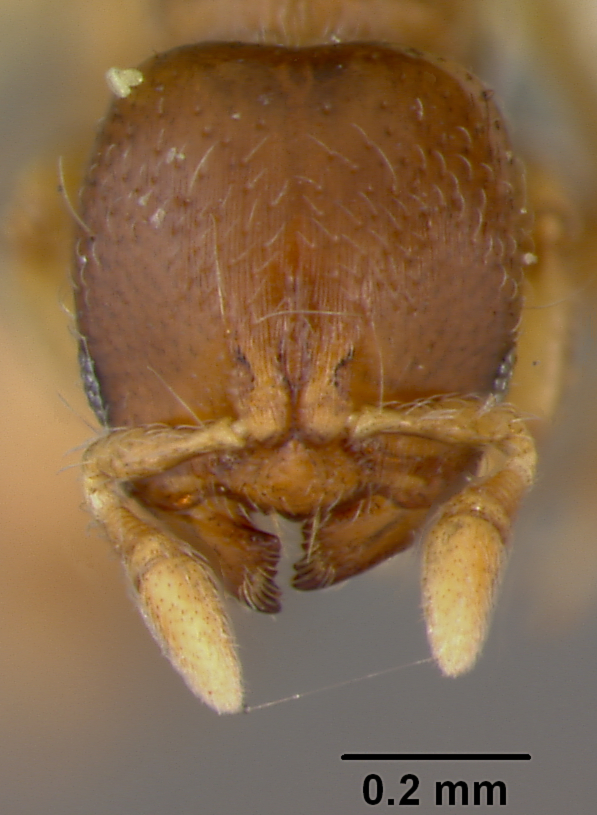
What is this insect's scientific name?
Rhopalomastix janeti
